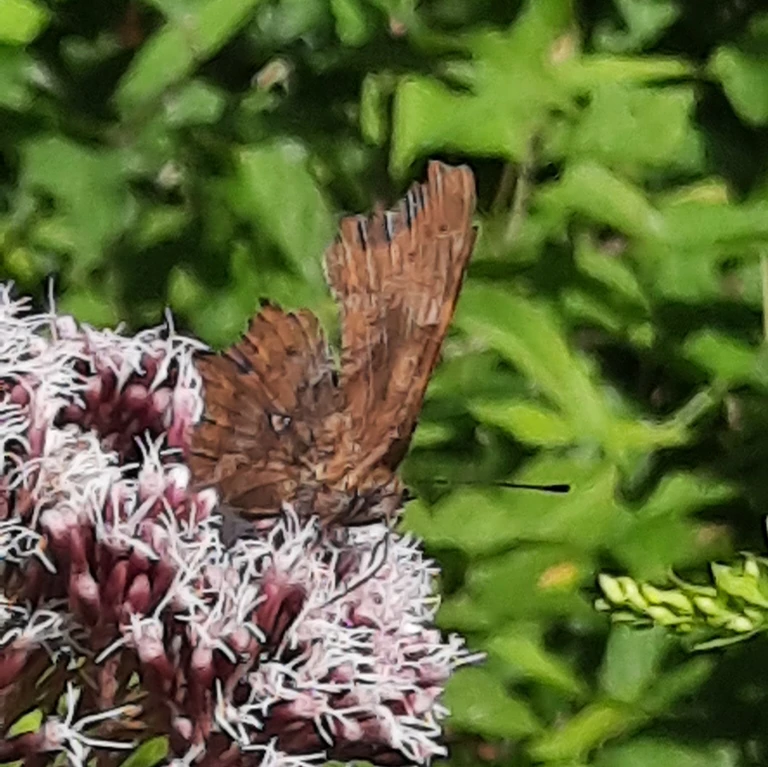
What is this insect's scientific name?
Polygonia c-album
